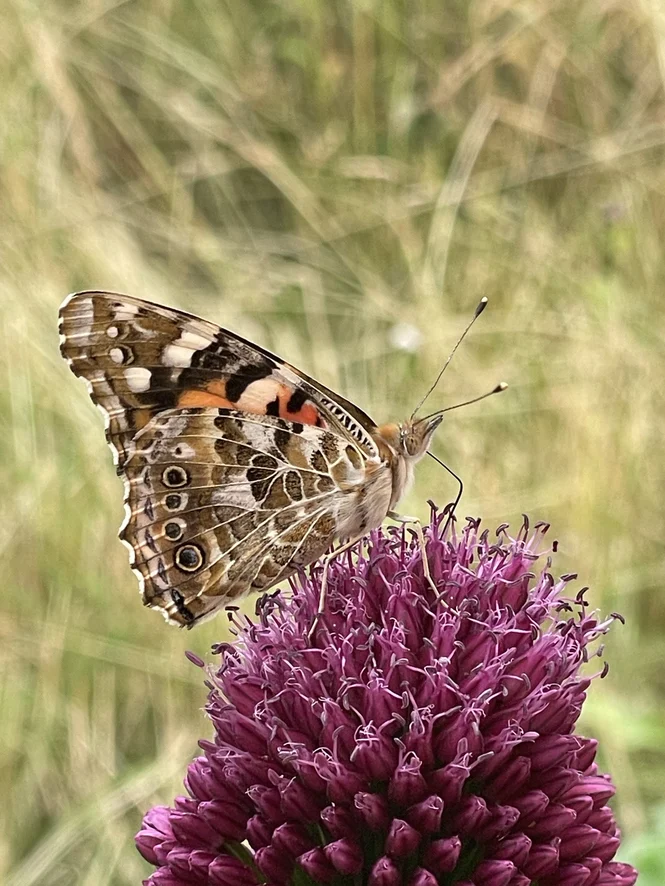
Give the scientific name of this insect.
Vanessa cardui
